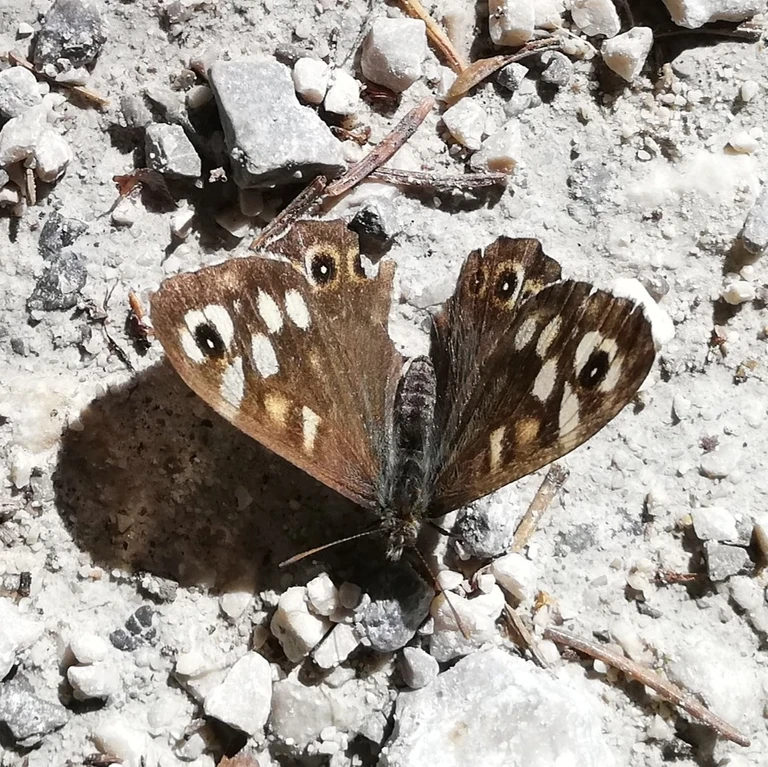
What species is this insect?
Pararge aegeria
